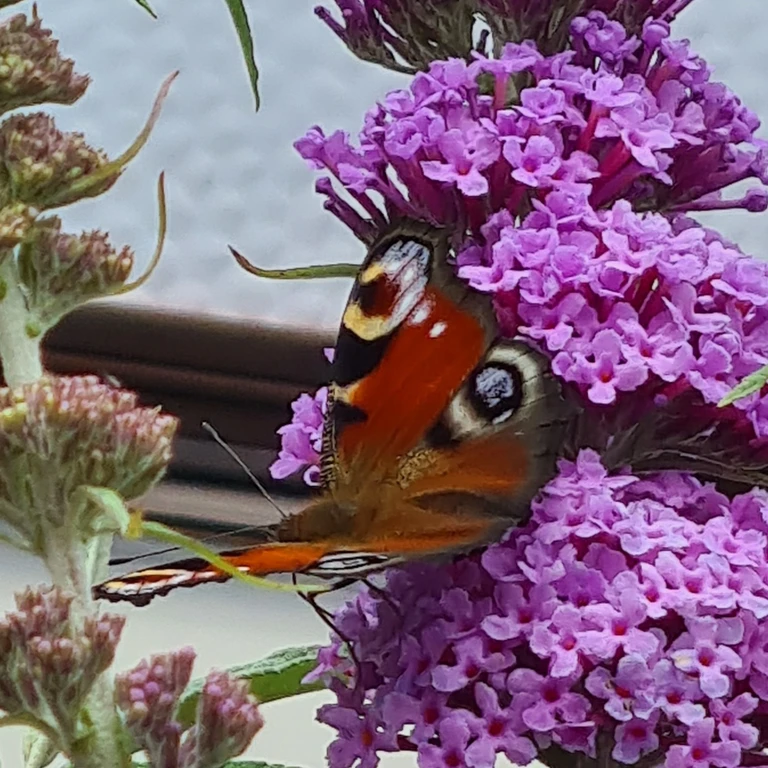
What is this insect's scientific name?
Aglais io
